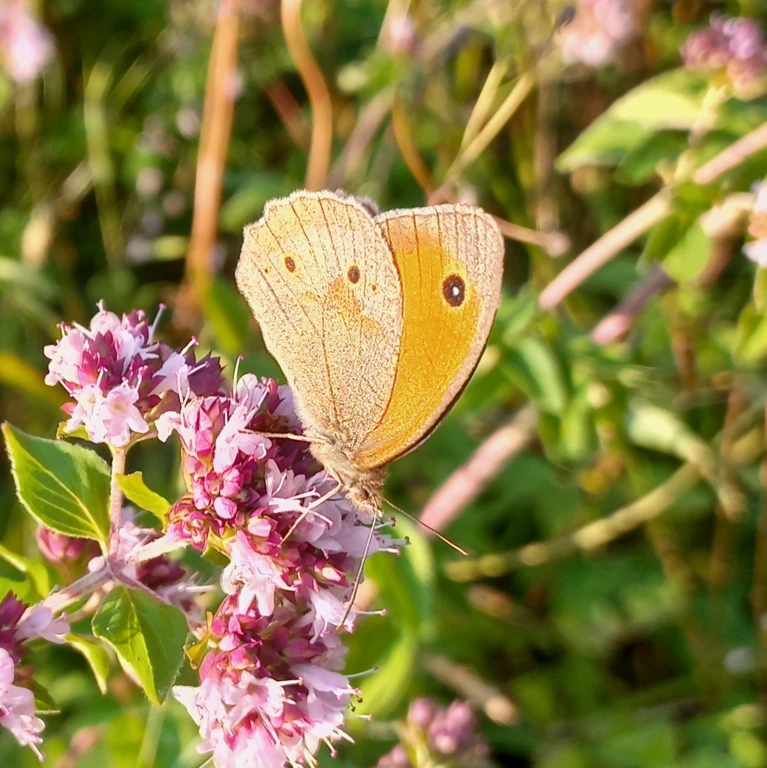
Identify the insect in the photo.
Maniola jurtina
